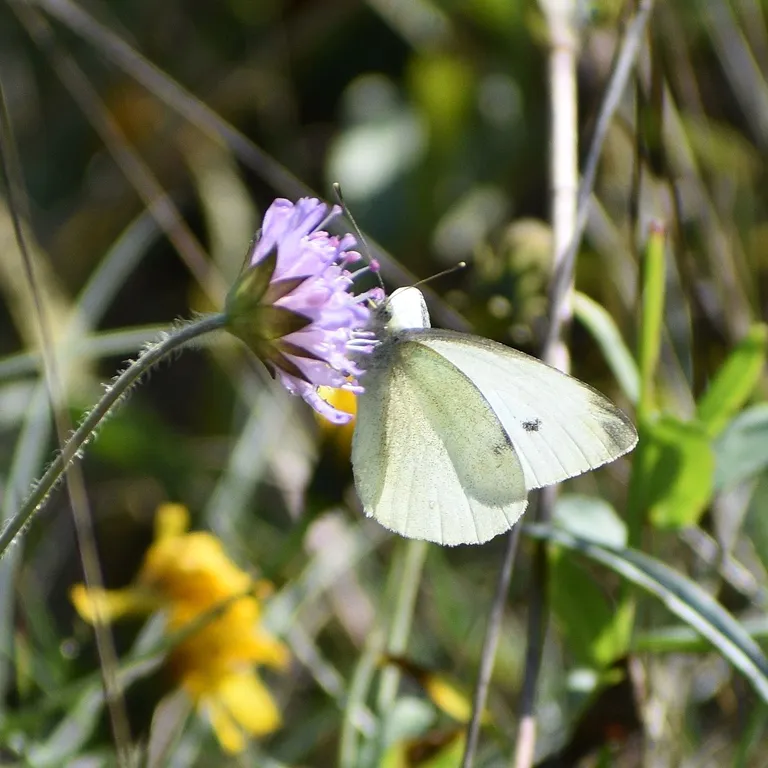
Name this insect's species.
Pieris rapae
